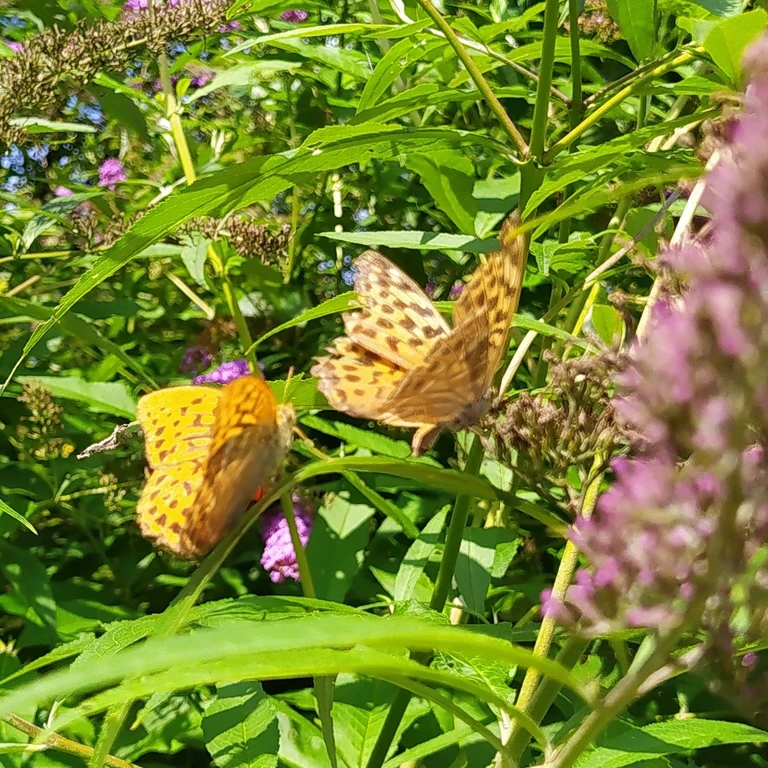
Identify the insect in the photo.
Argynnis paphia
